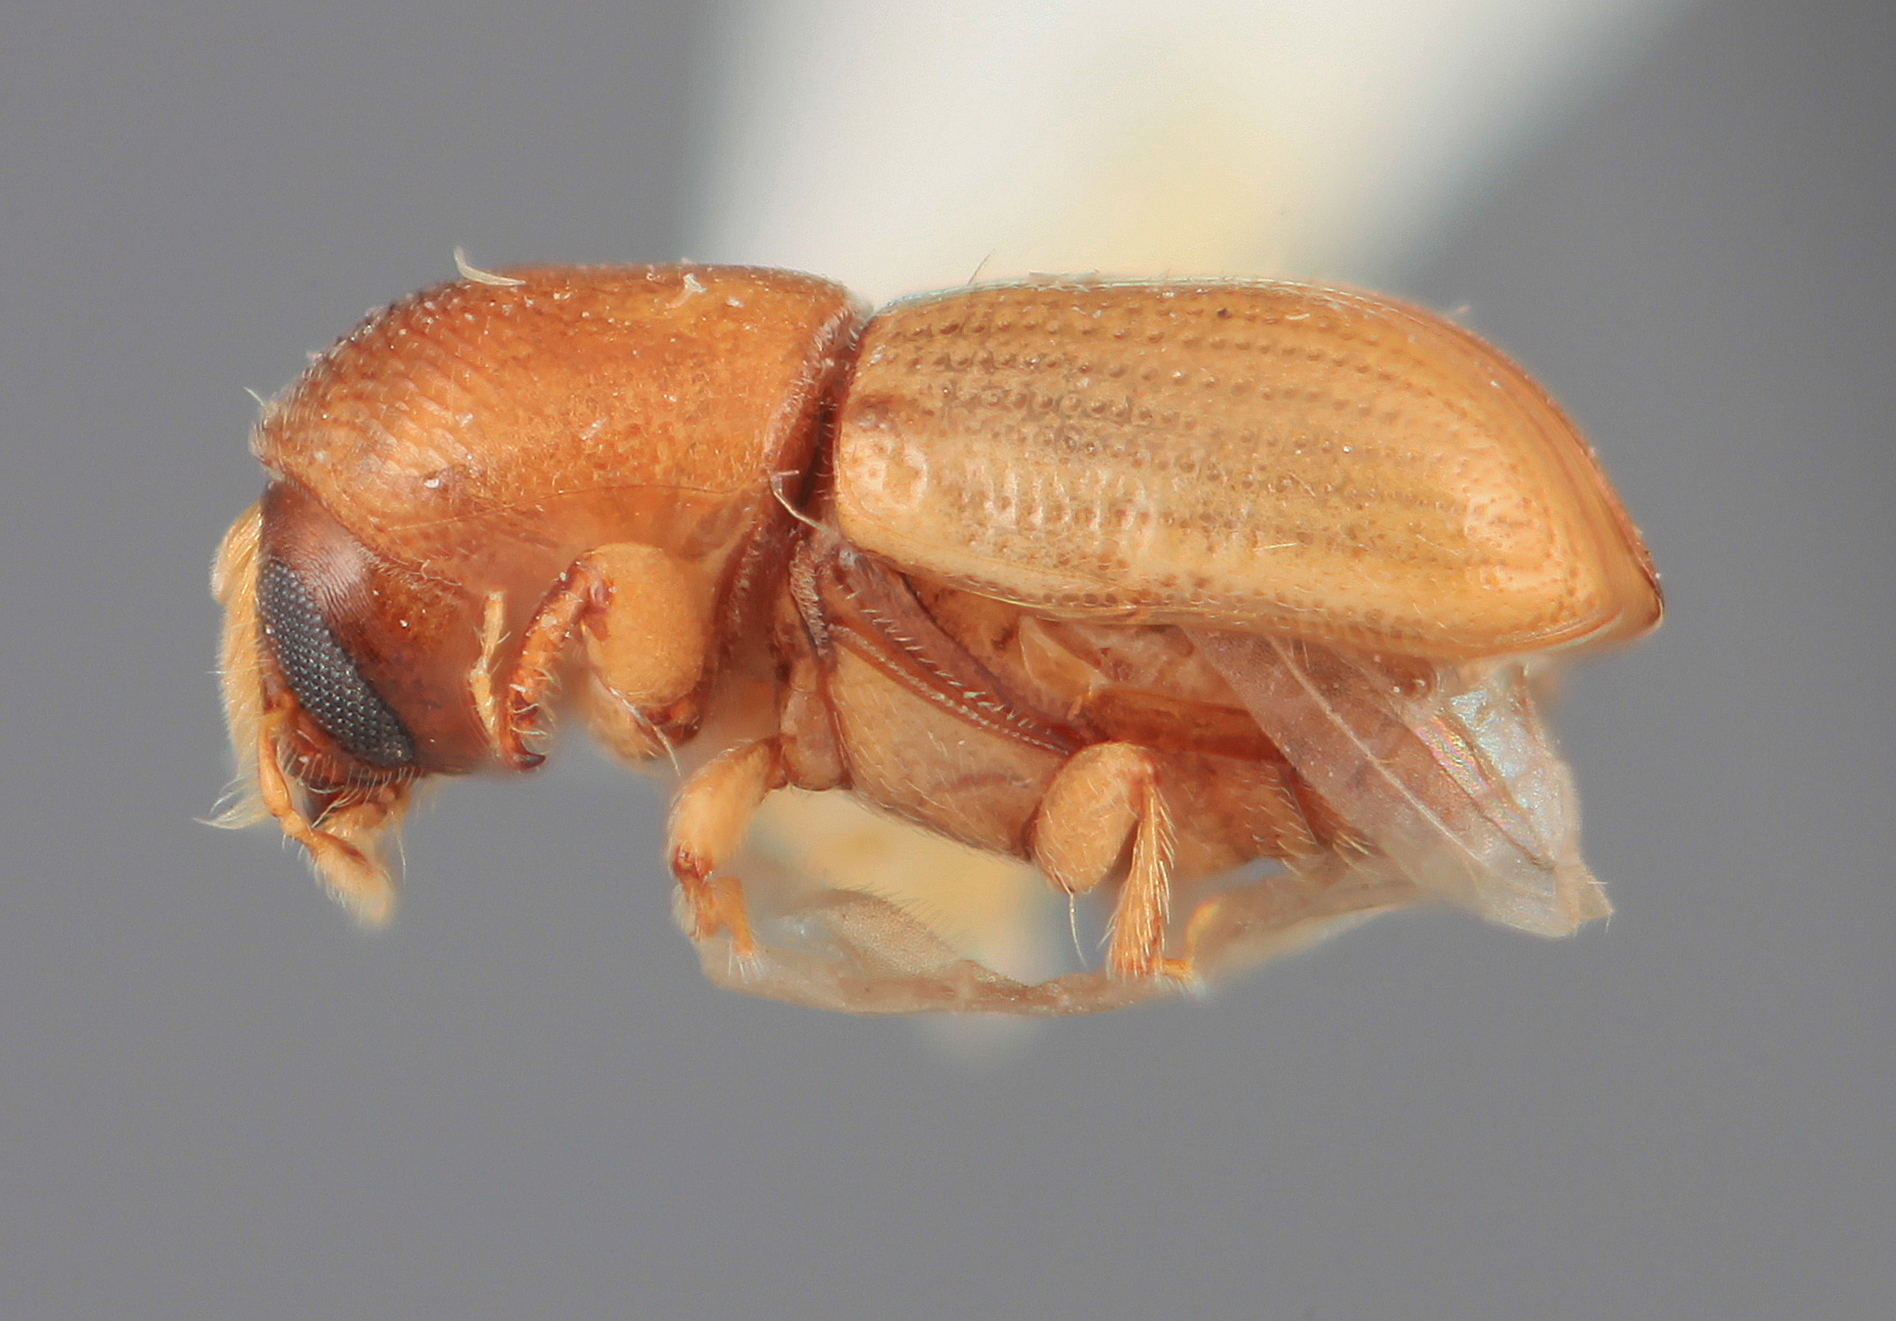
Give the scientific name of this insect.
Scolytodes pannuceus
